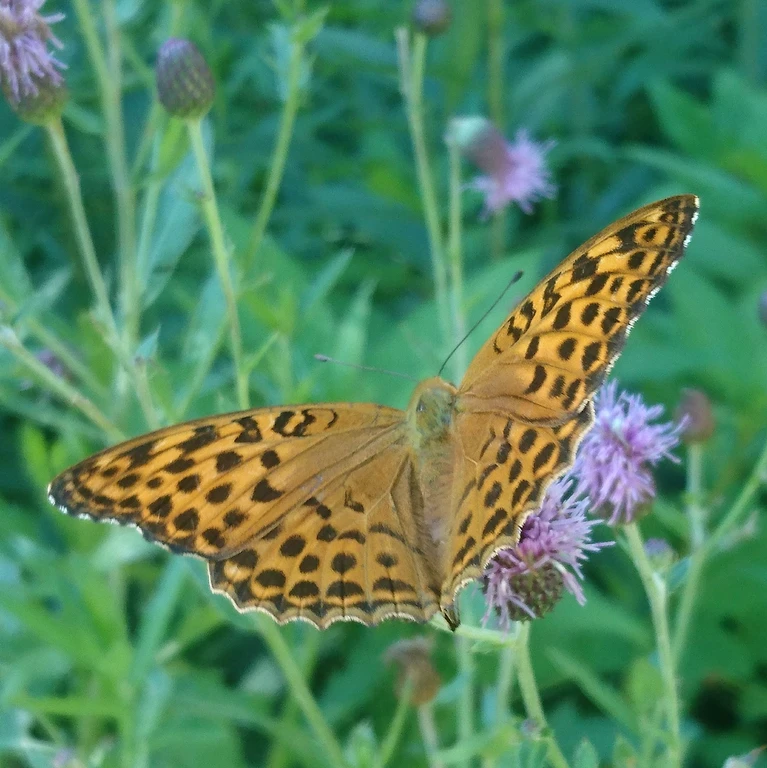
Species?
Argynnis paphia
